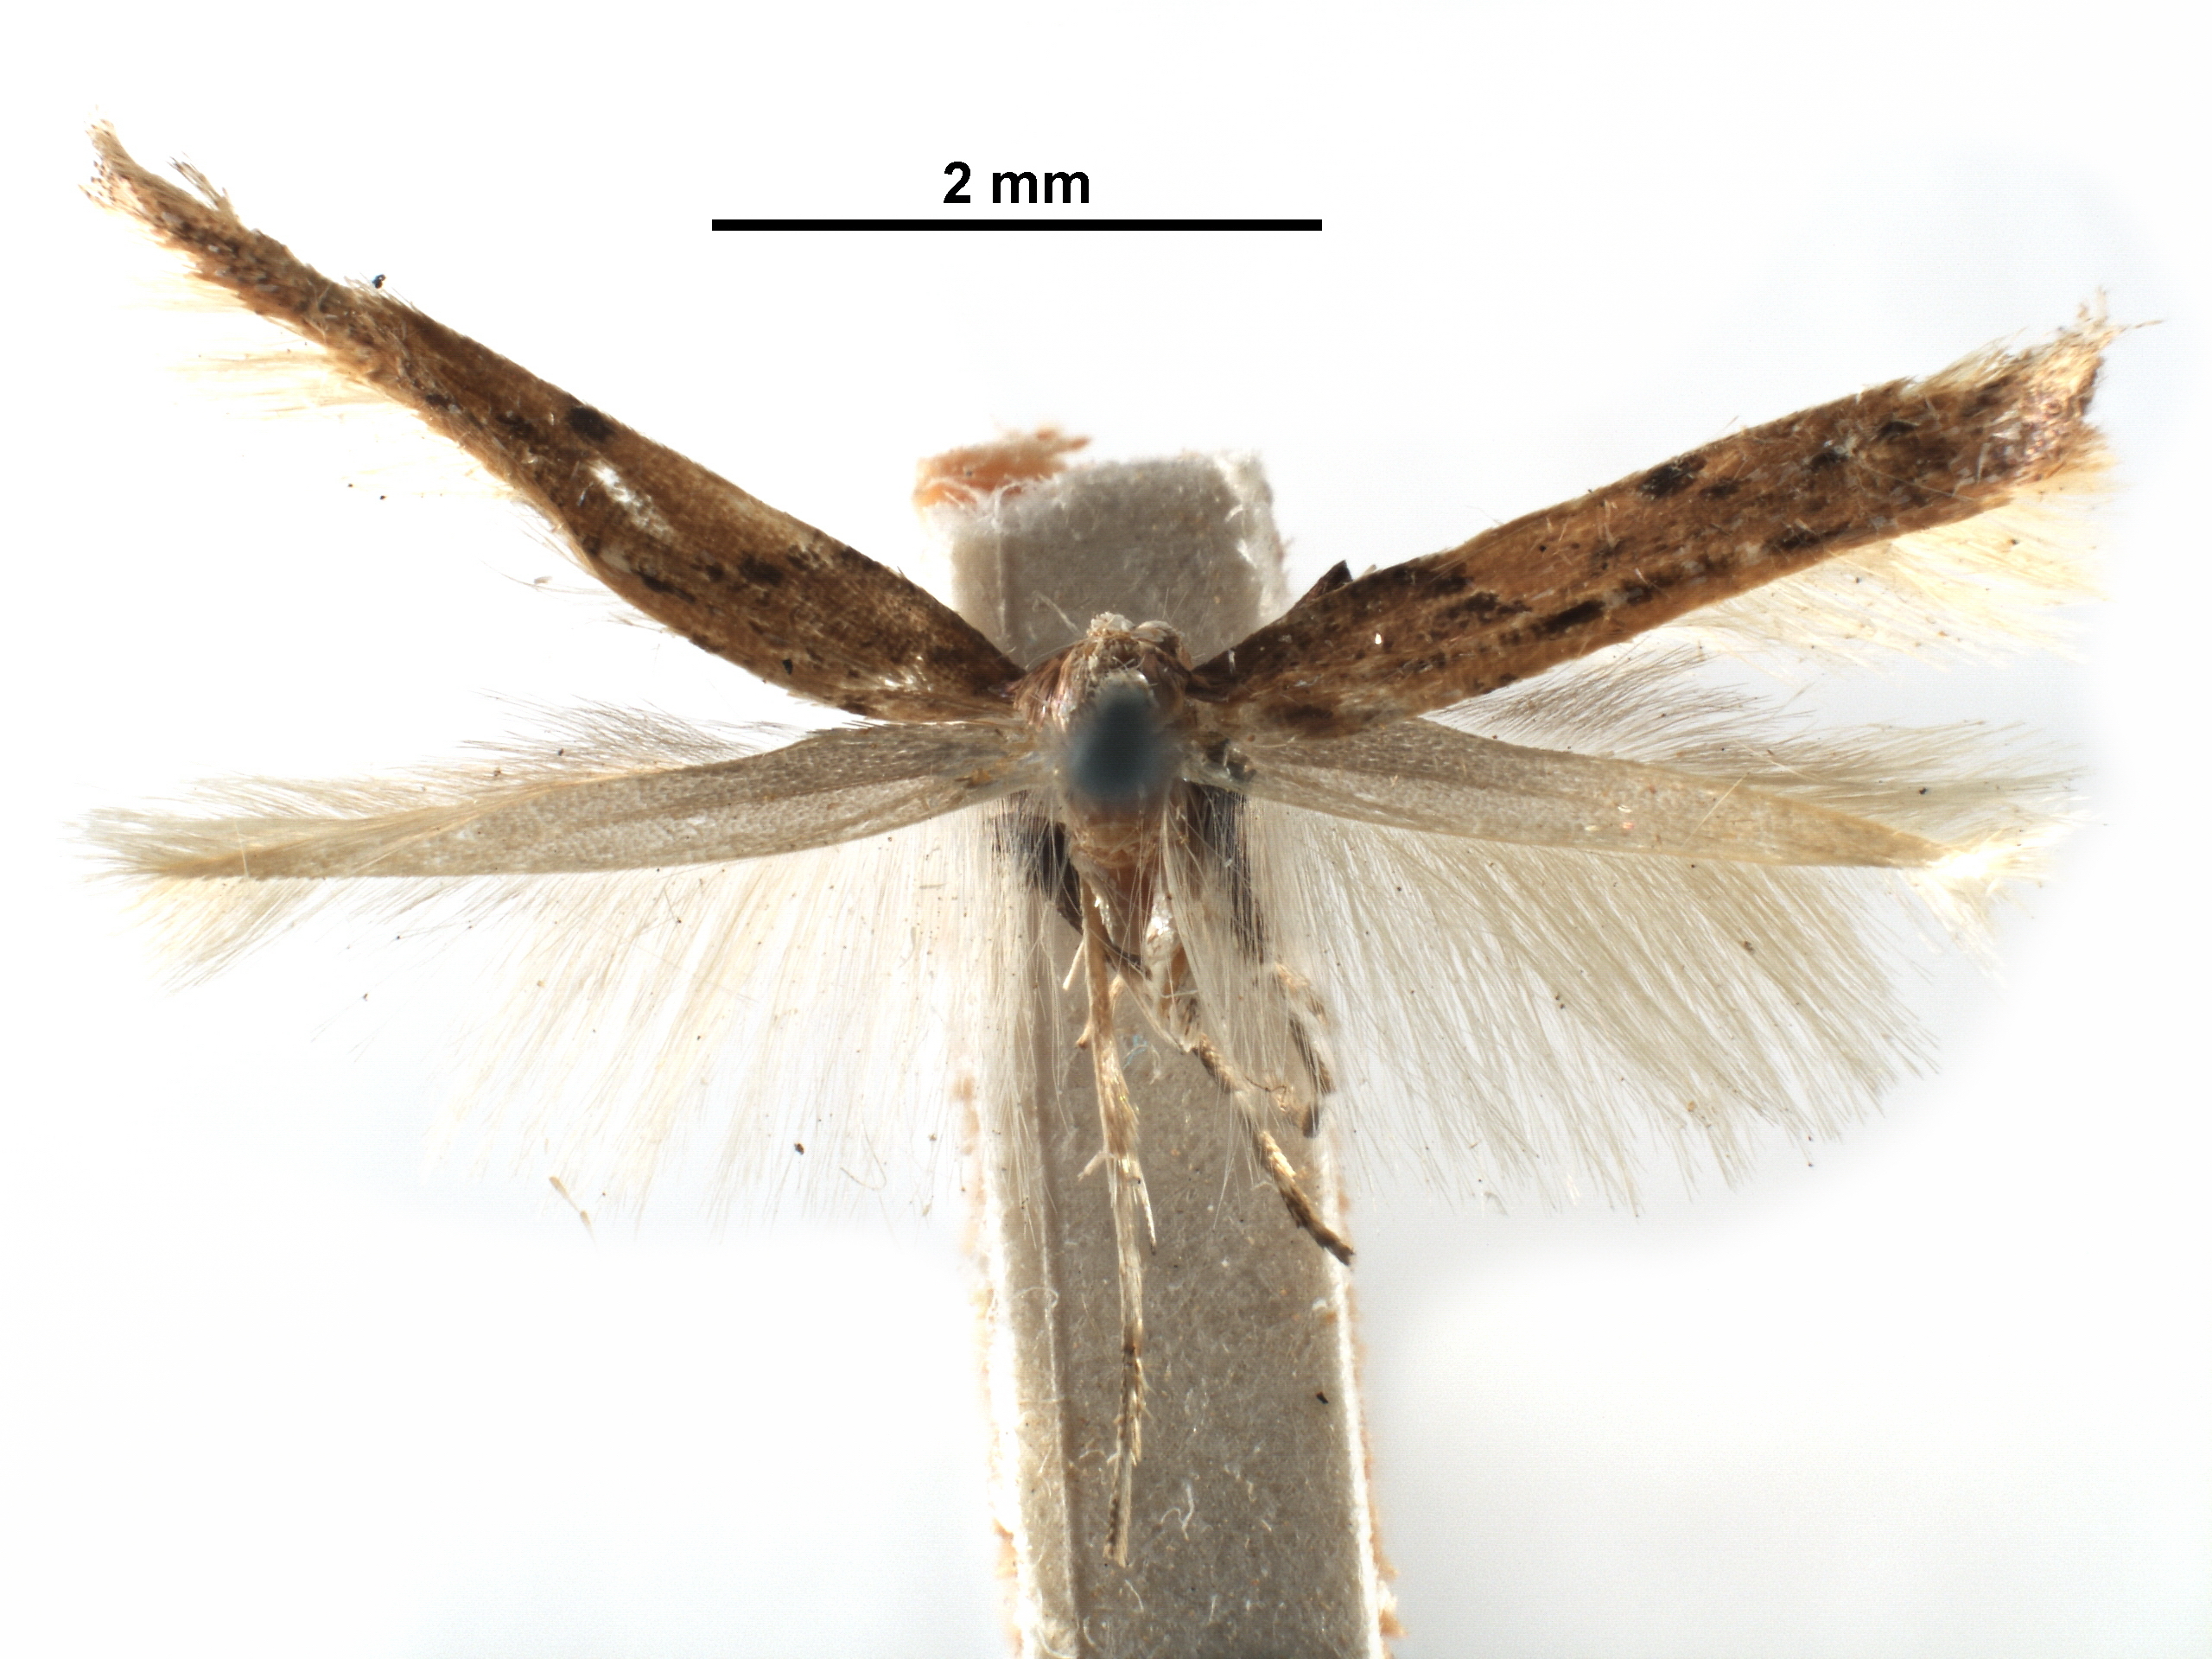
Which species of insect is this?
Caloptilia linearis
